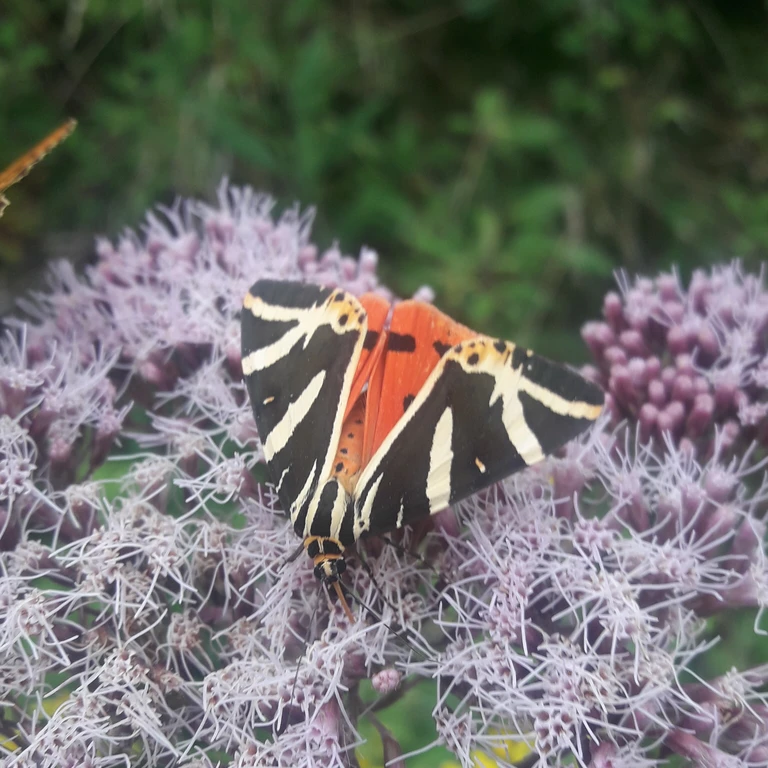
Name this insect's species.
Euplagia quadripunctaria
